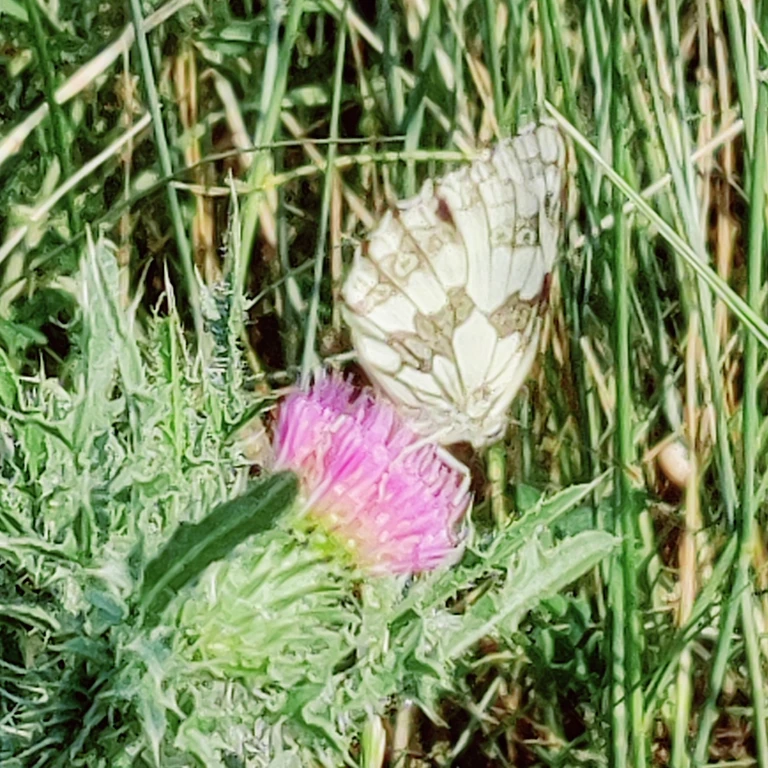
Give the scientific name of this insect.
Melanargia galathea
